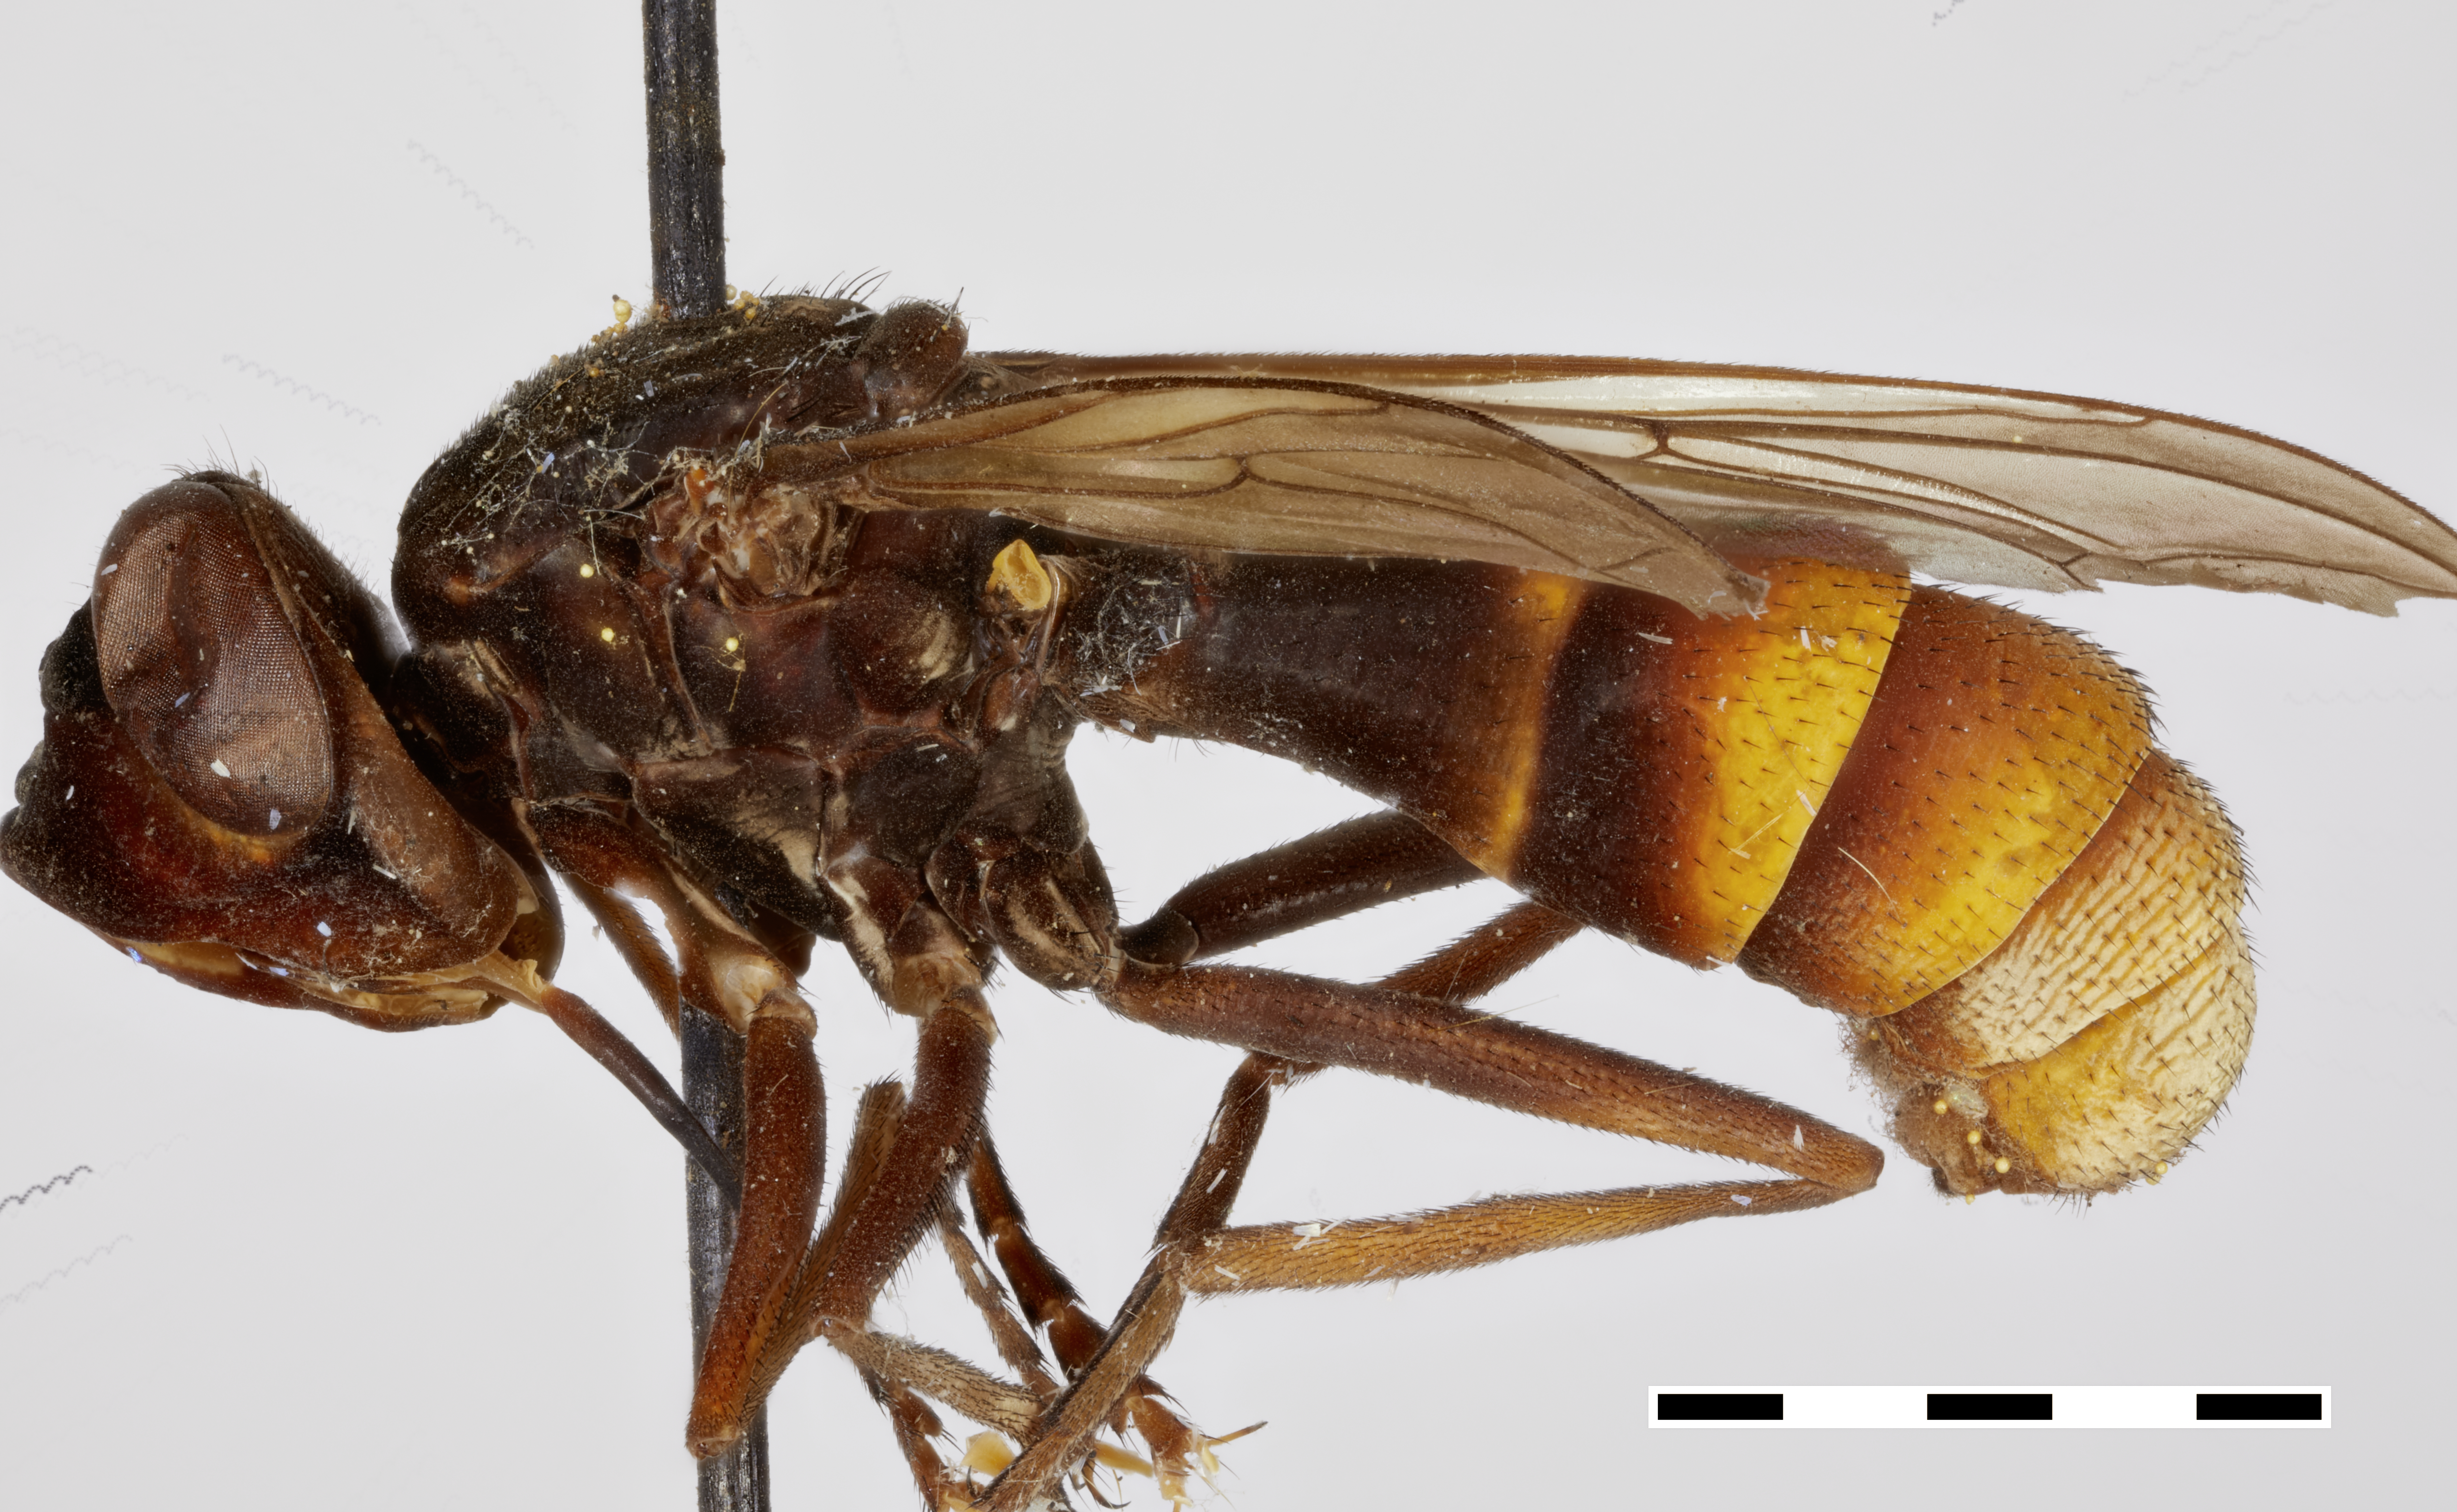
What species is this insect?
Siniconops splendens
